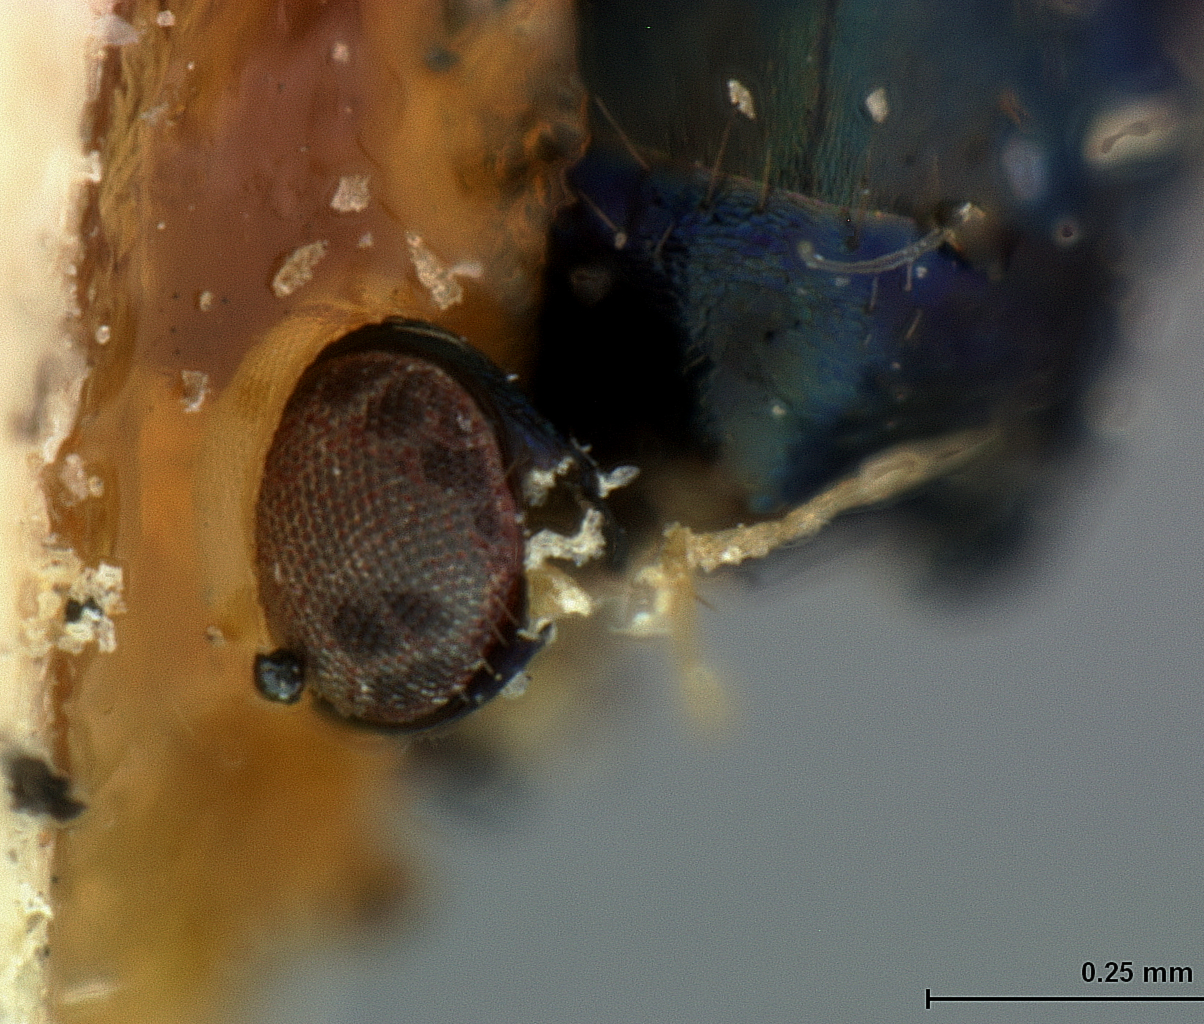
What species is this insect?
Hyperteles flocci
